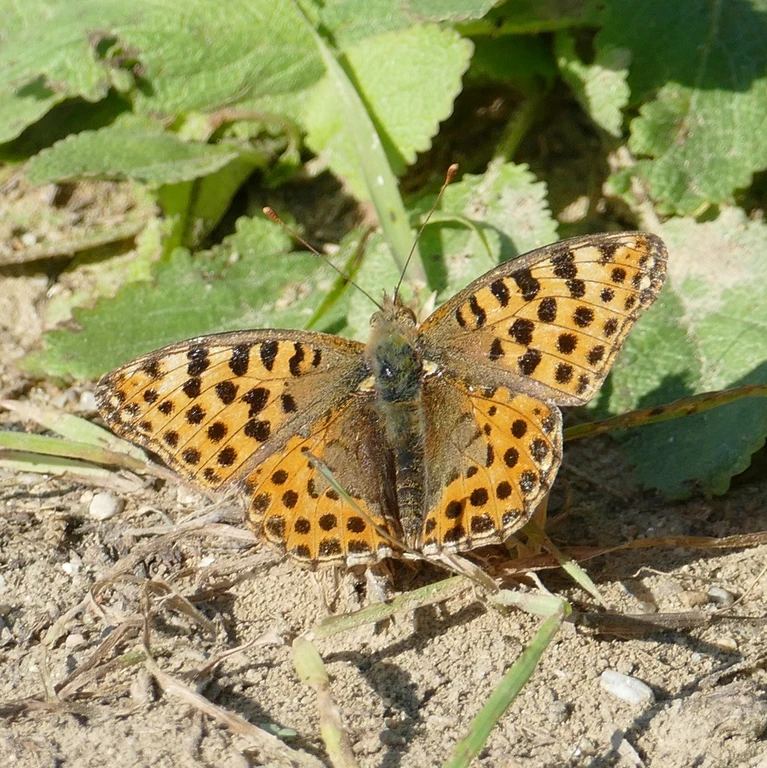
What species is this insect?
Issoria lathonia
